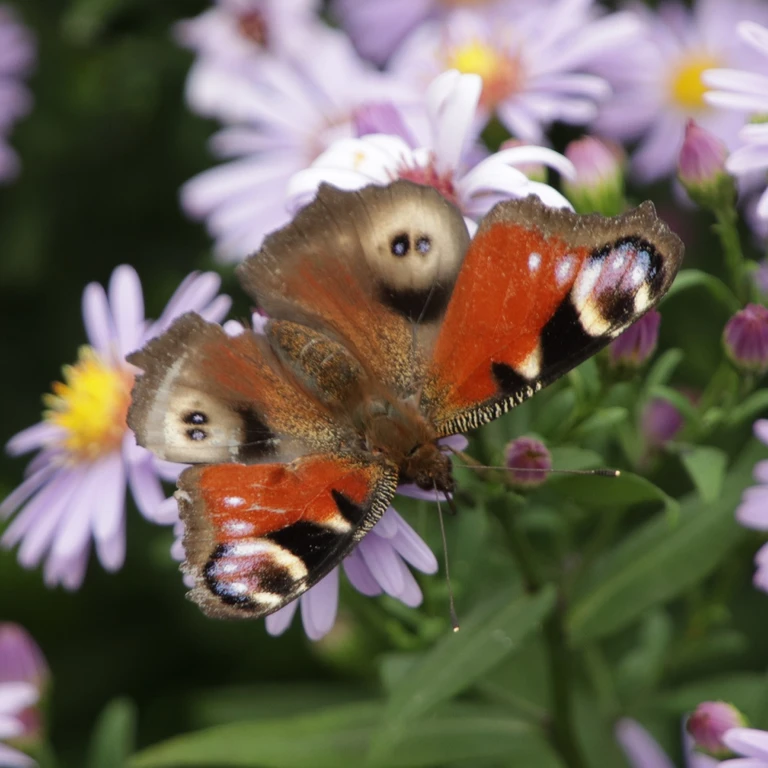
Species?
Aglais io
